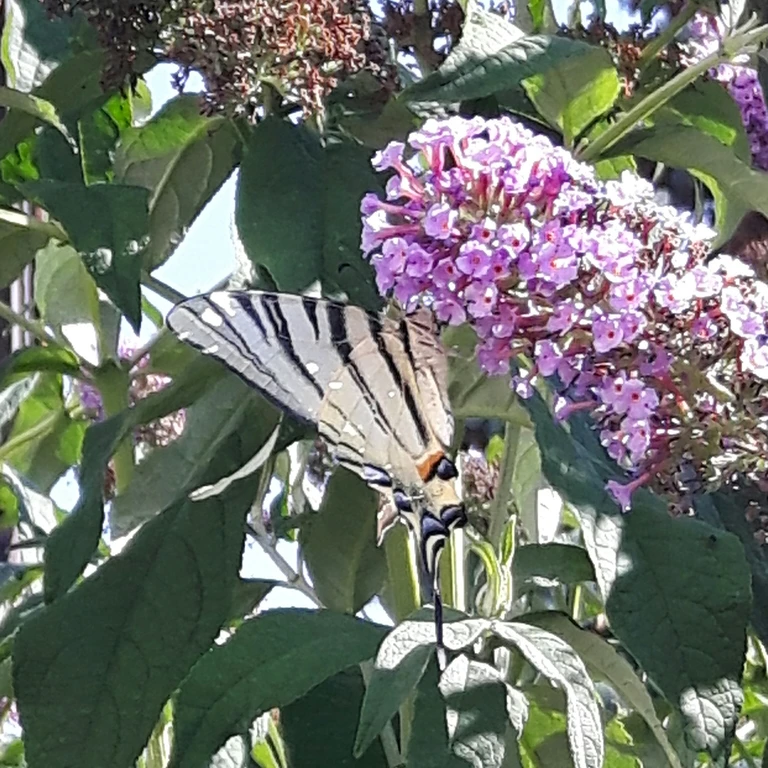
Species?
Iphiclides podalirius
